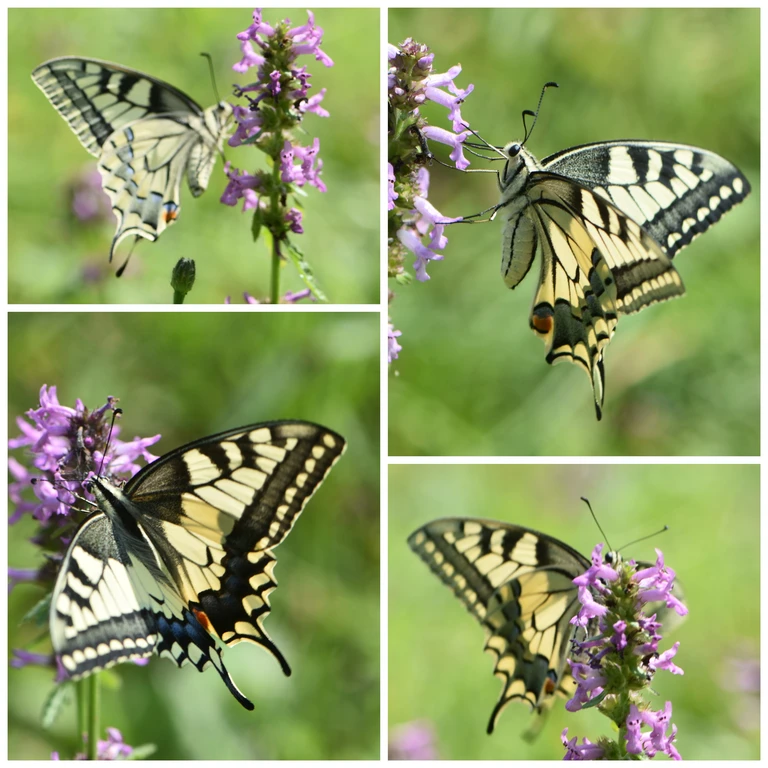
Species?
Papilio machaon
